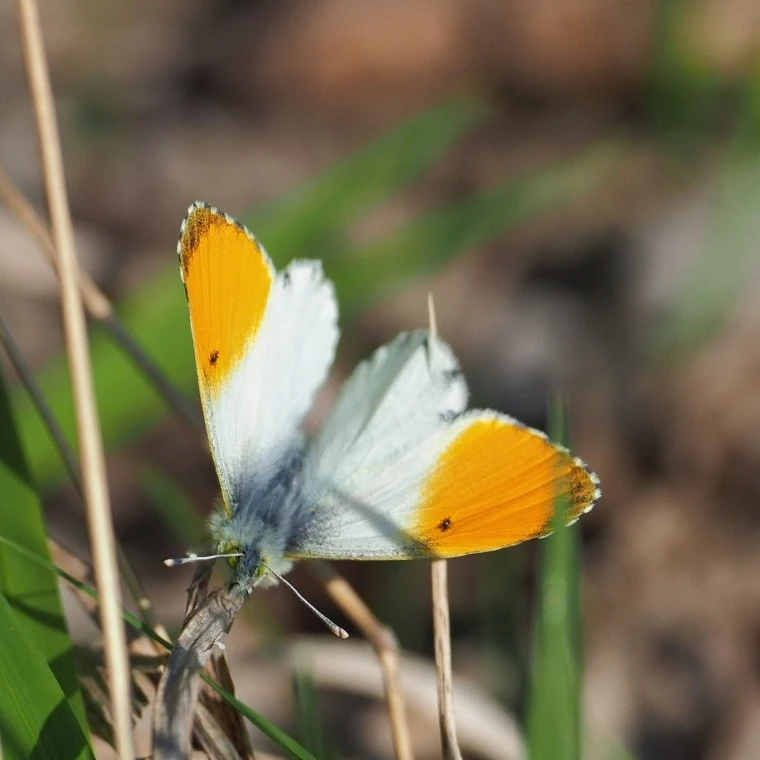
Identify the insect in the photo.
Anthocharis cardamines
